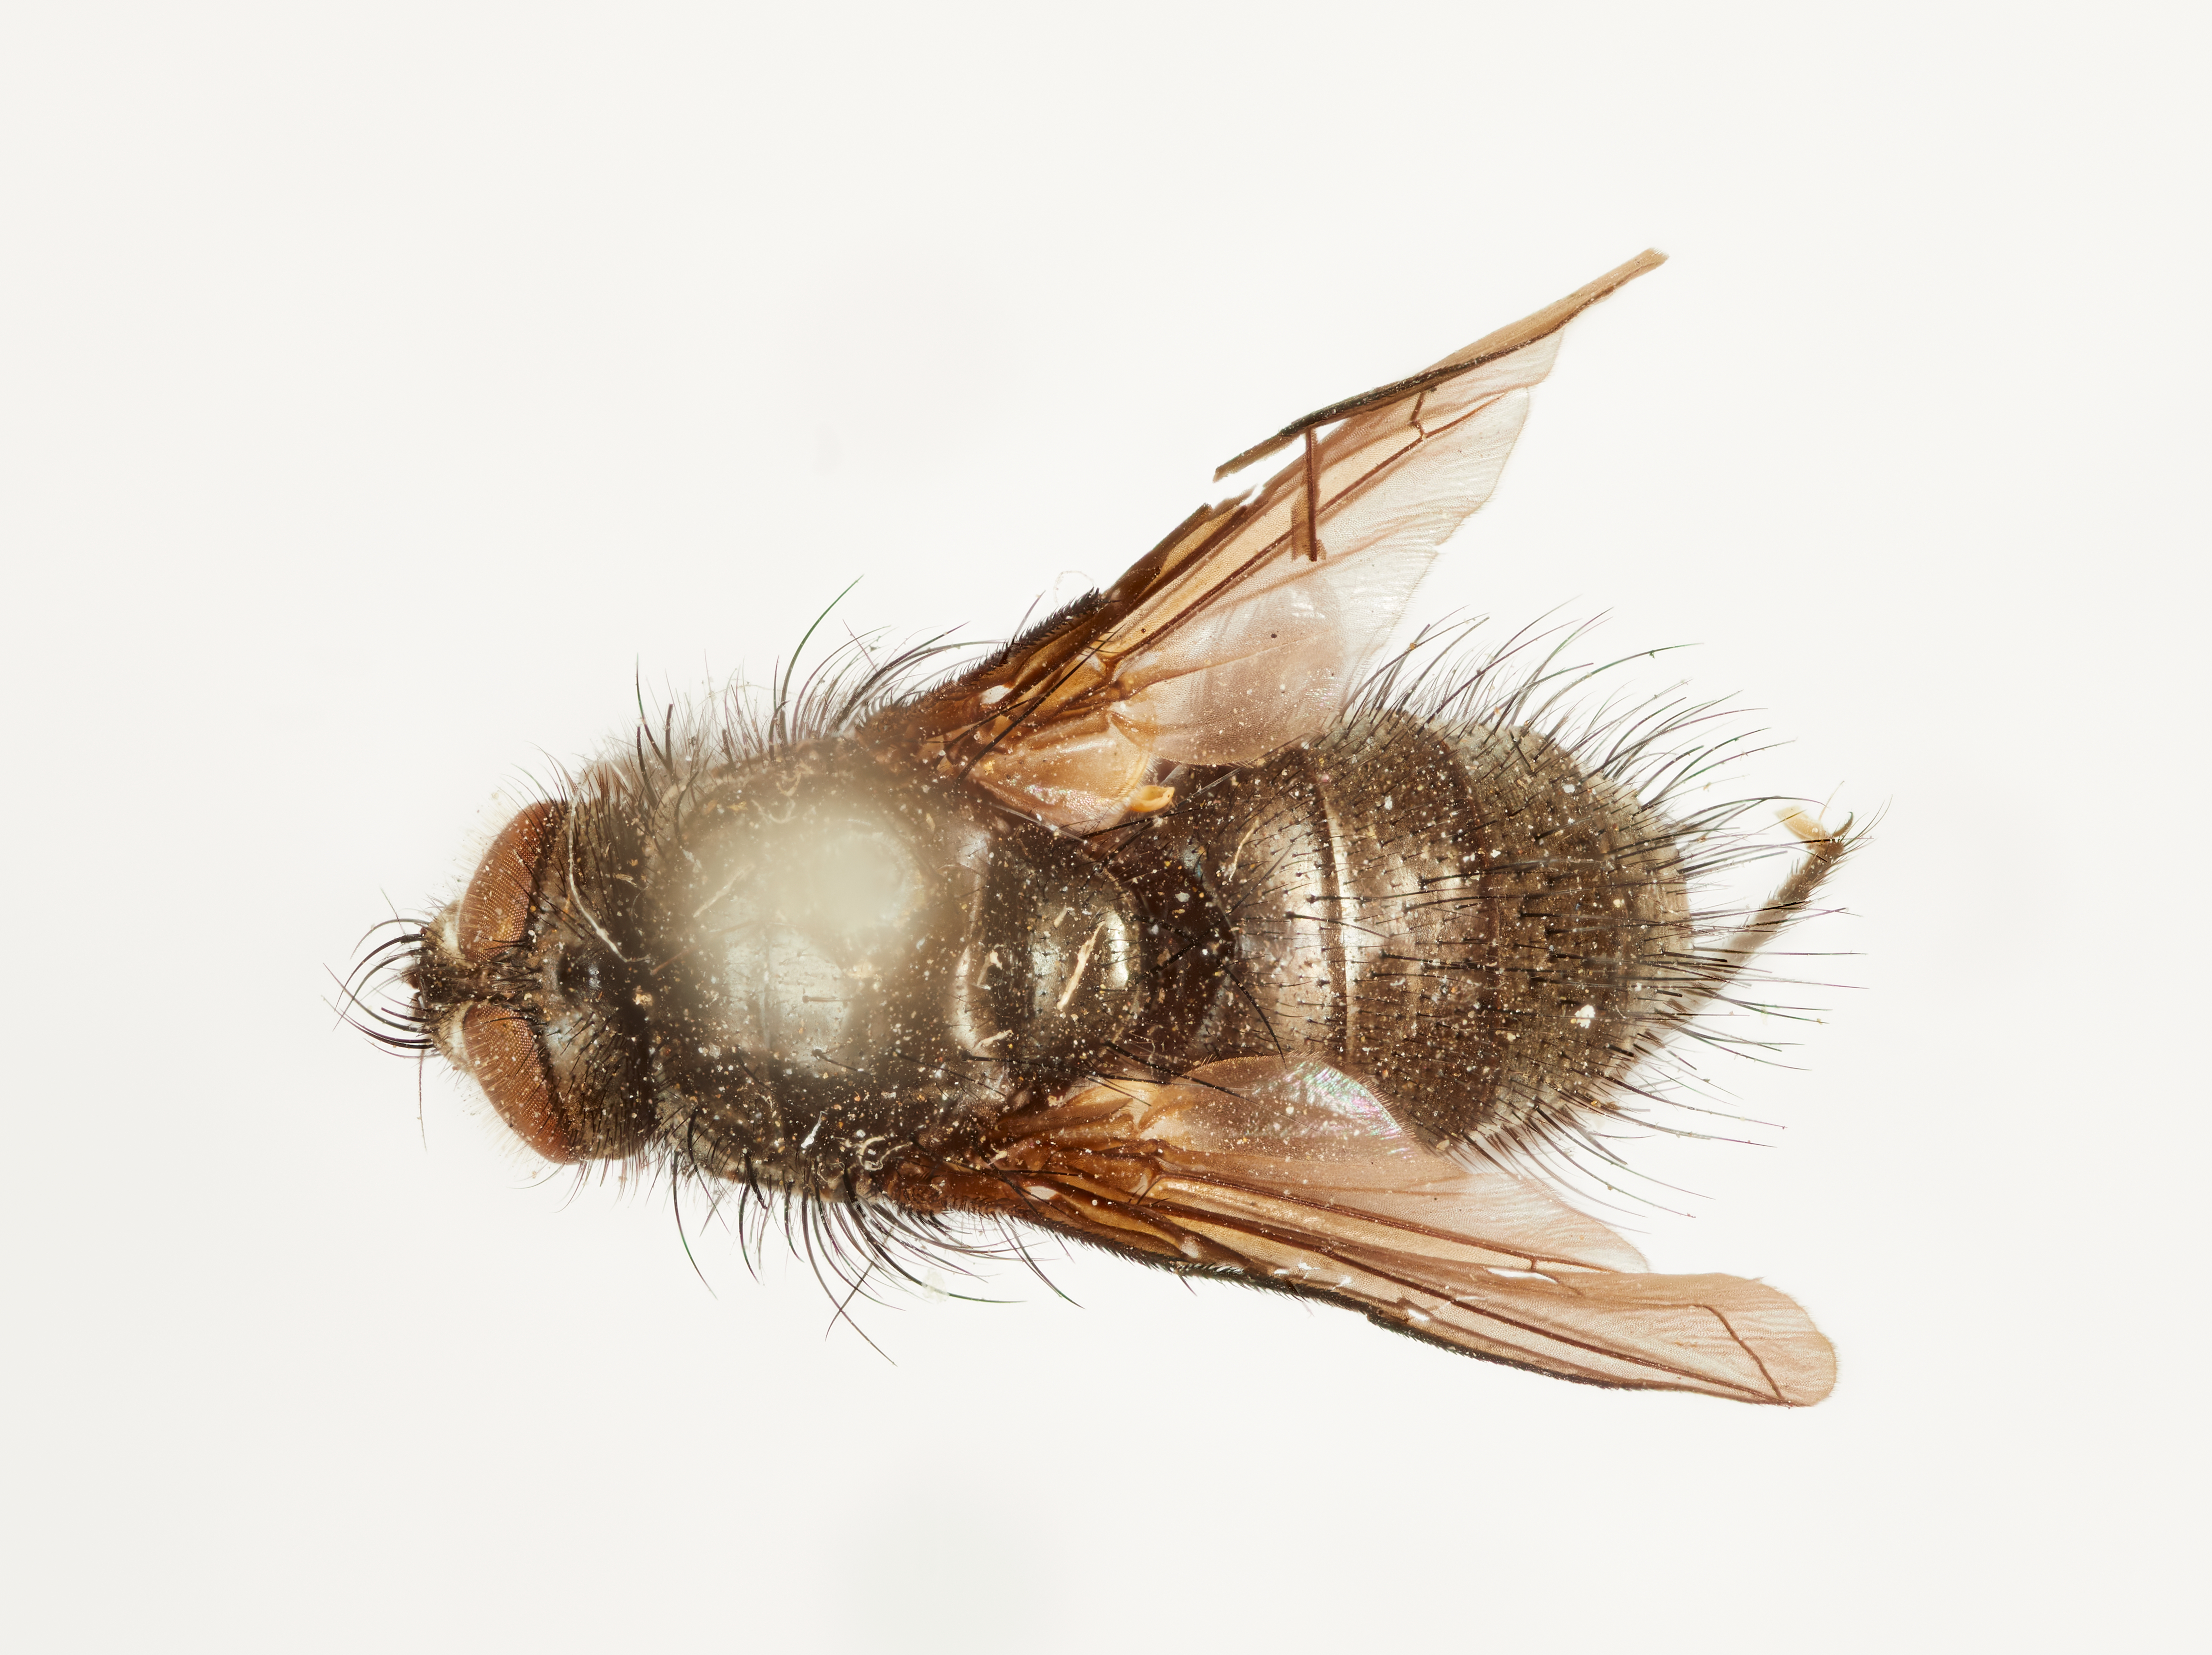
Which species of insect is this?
Muscopteryx obscura
